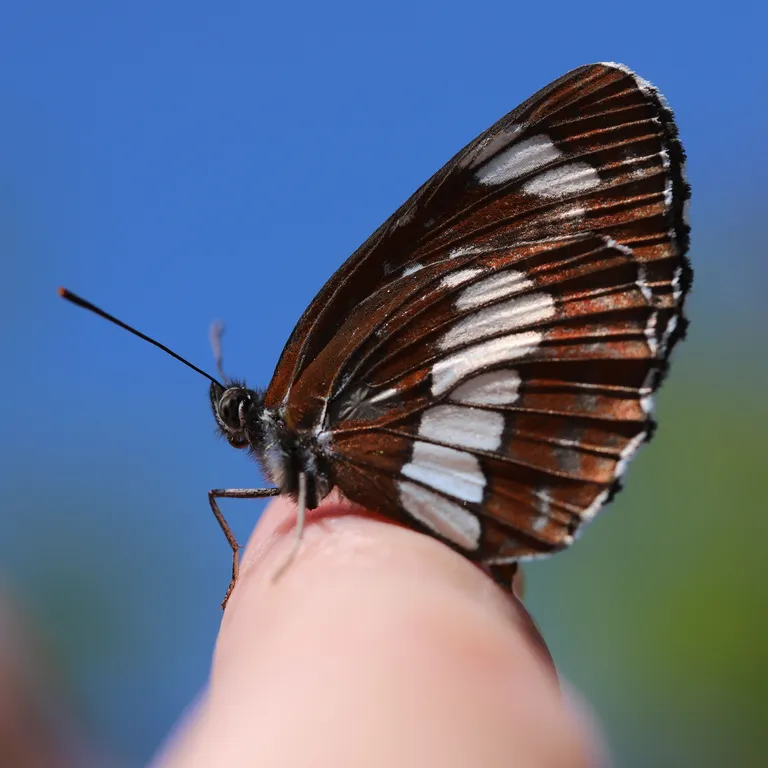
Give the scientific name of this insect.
Neptis rivularis
